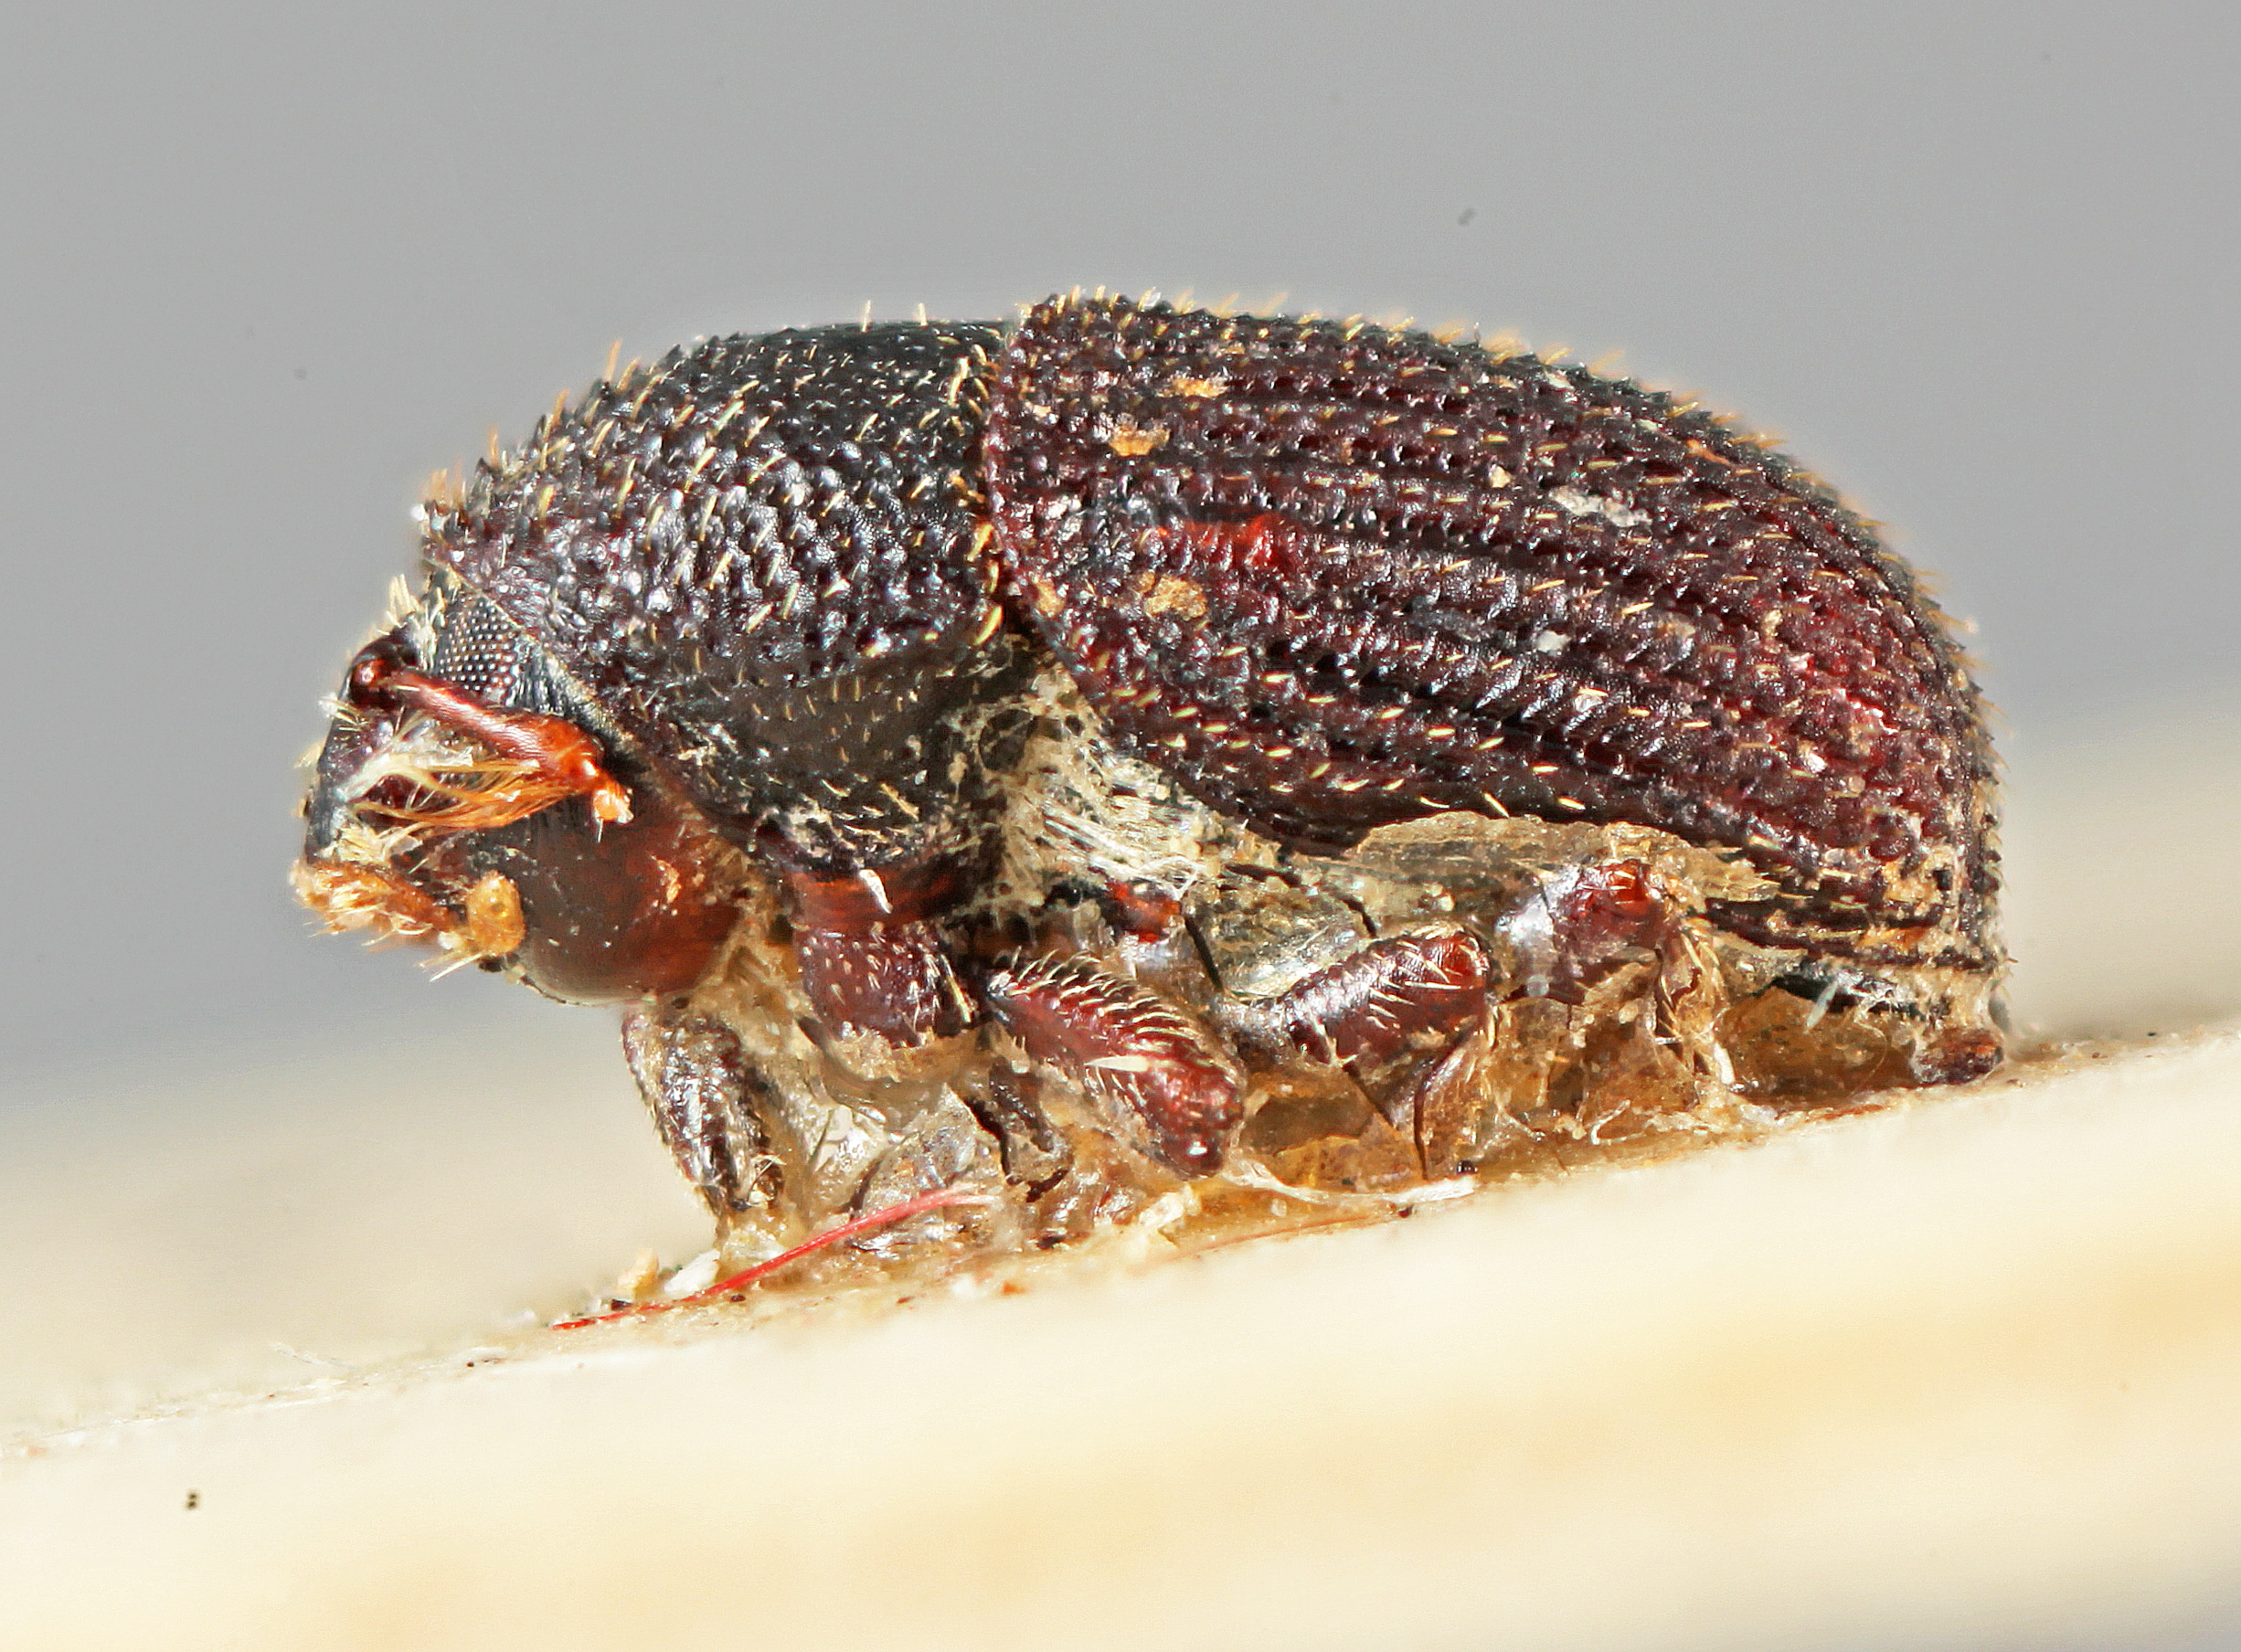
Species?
Phloeotribus opacicollis
